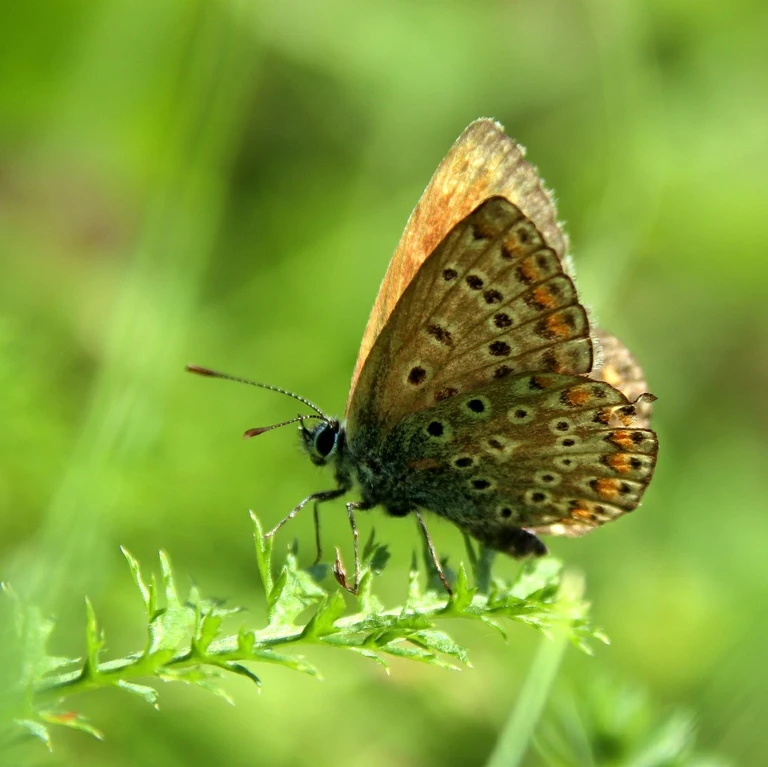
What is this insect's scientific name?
Polyommatus icarus
